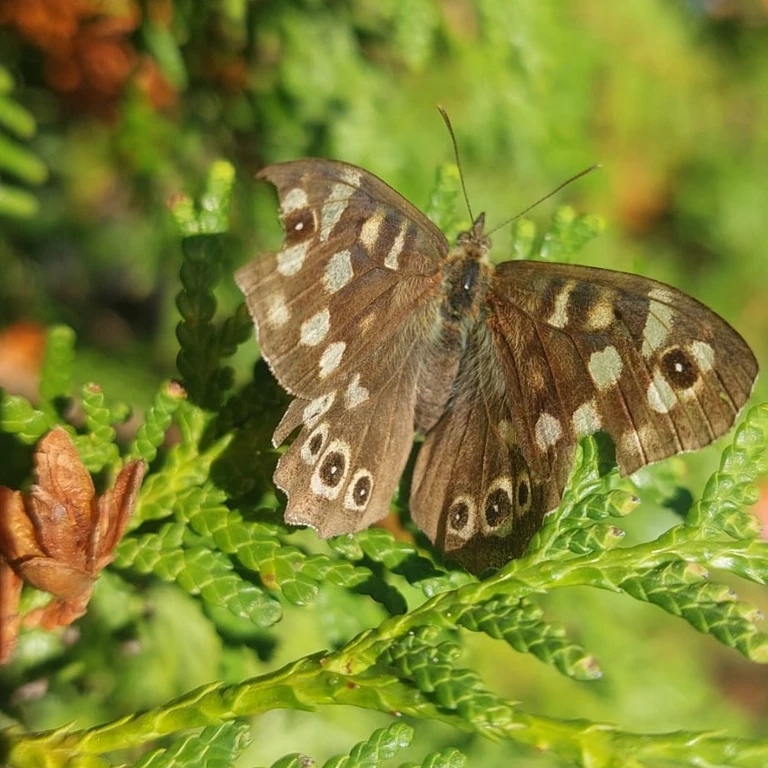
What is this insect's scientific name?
Pararge aegeria
